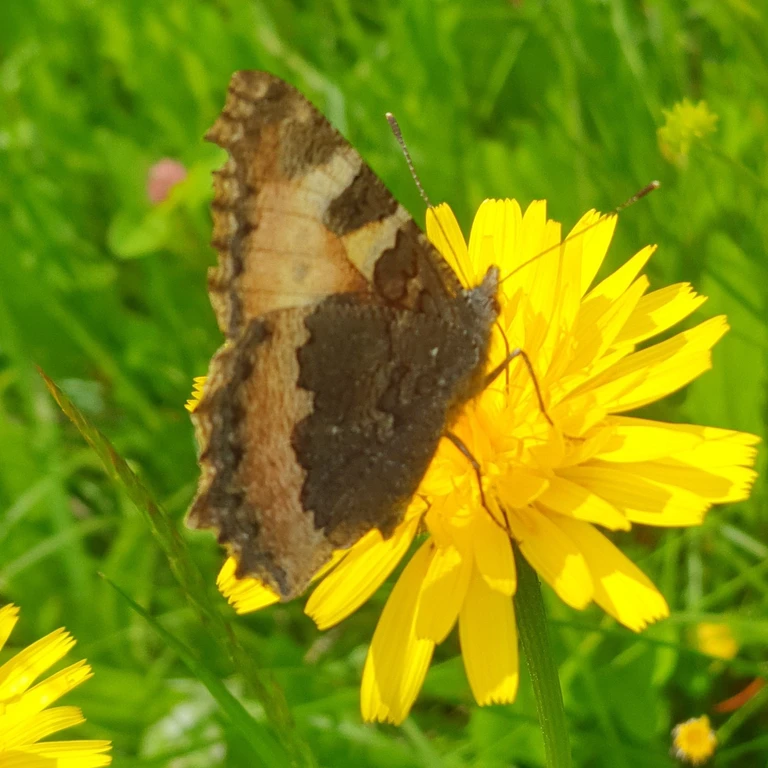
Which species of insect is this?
Aglais urticae
